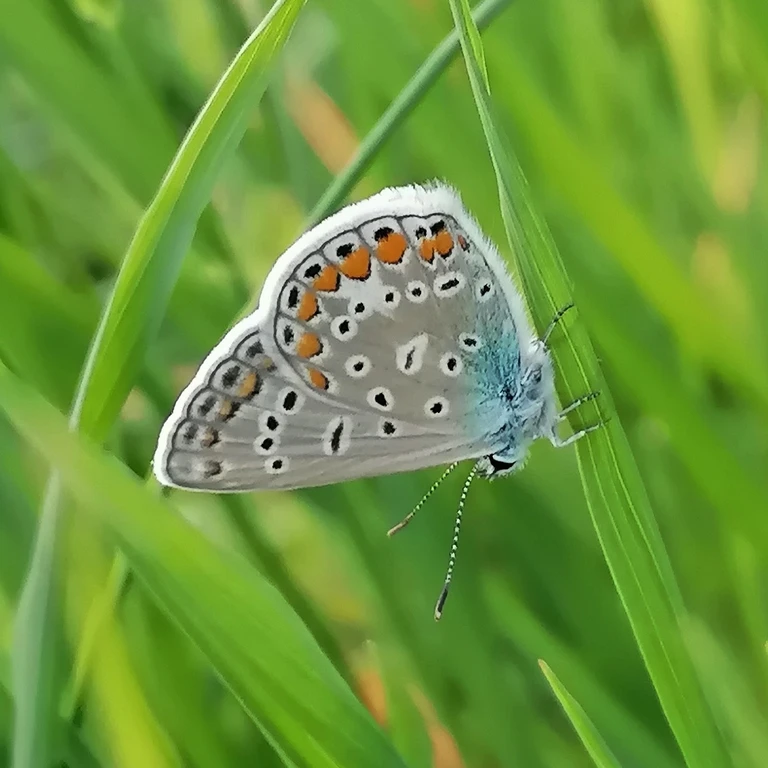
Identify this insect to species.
Polyommatus icarus
